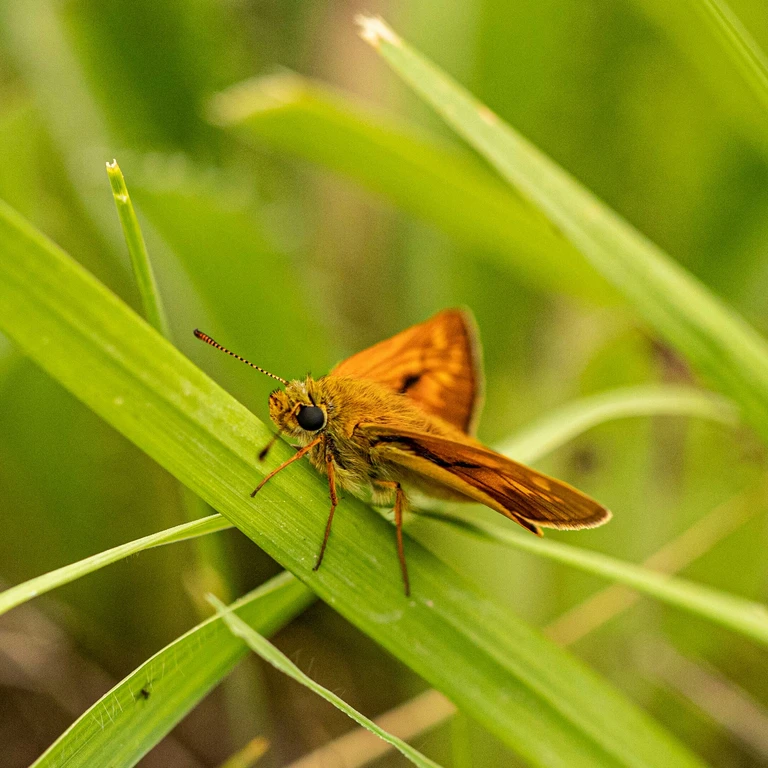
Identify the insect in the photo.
Ochlodes sylvanus (also Ochlodes venata)
